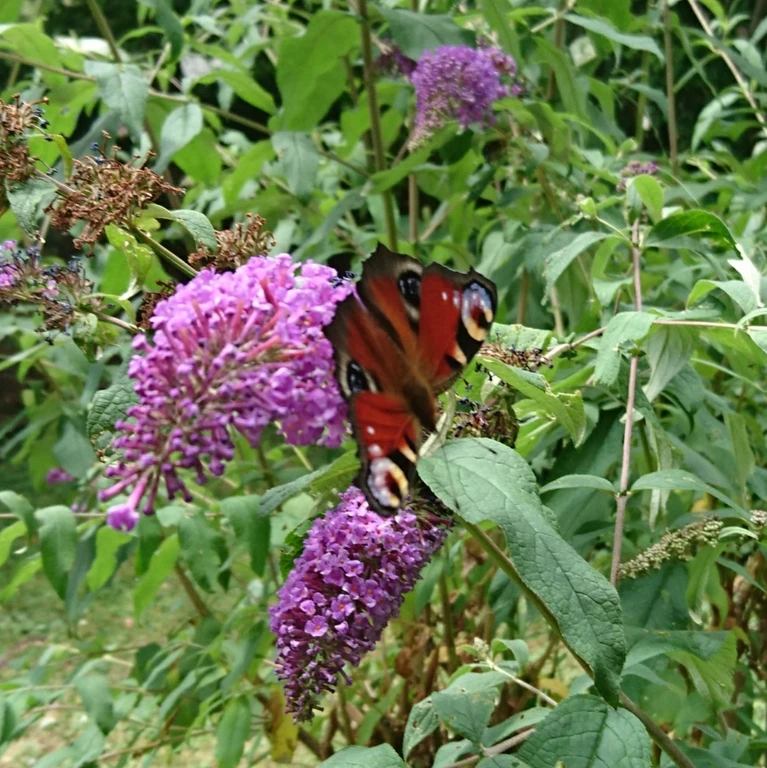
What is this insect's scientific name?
Aglais io
